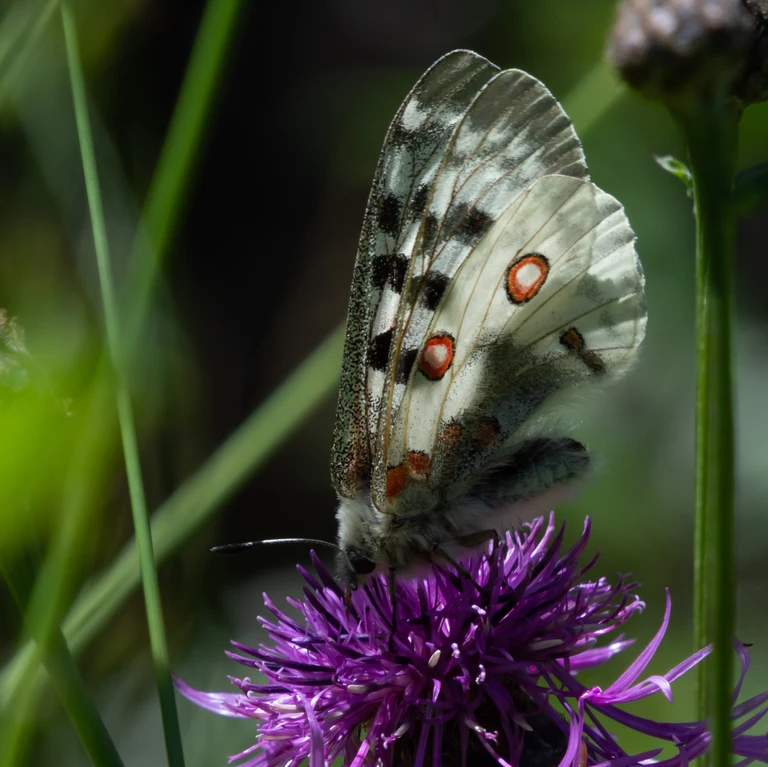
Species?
Parnassius apollo
